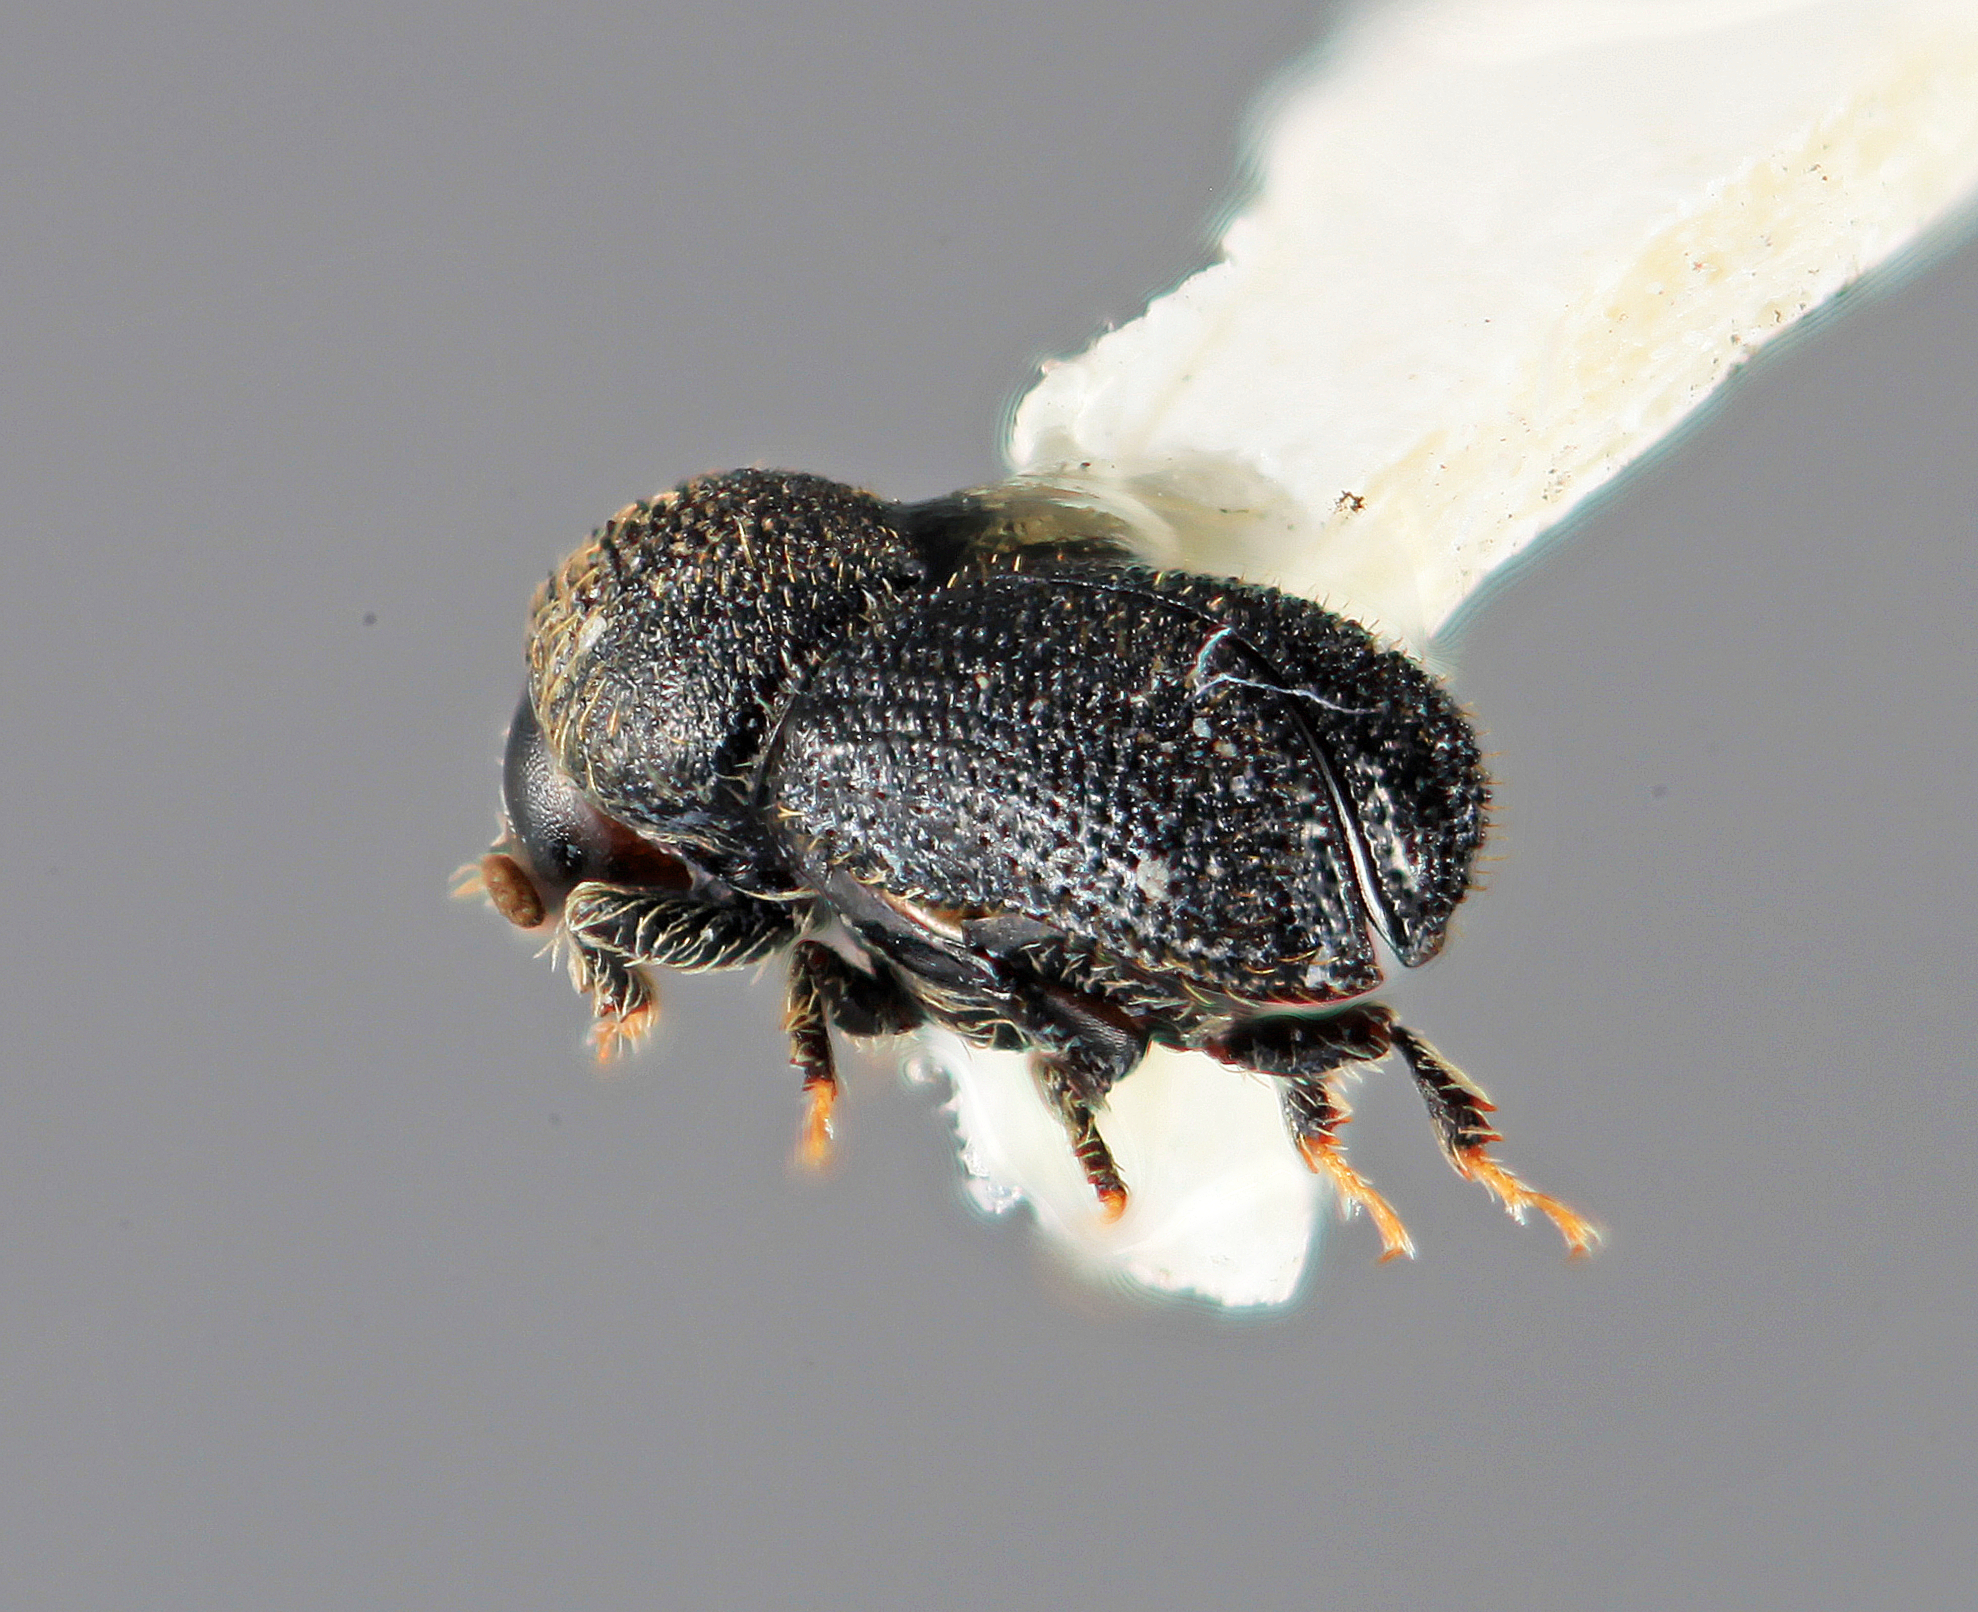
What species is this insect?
Cactopinus granulifer
